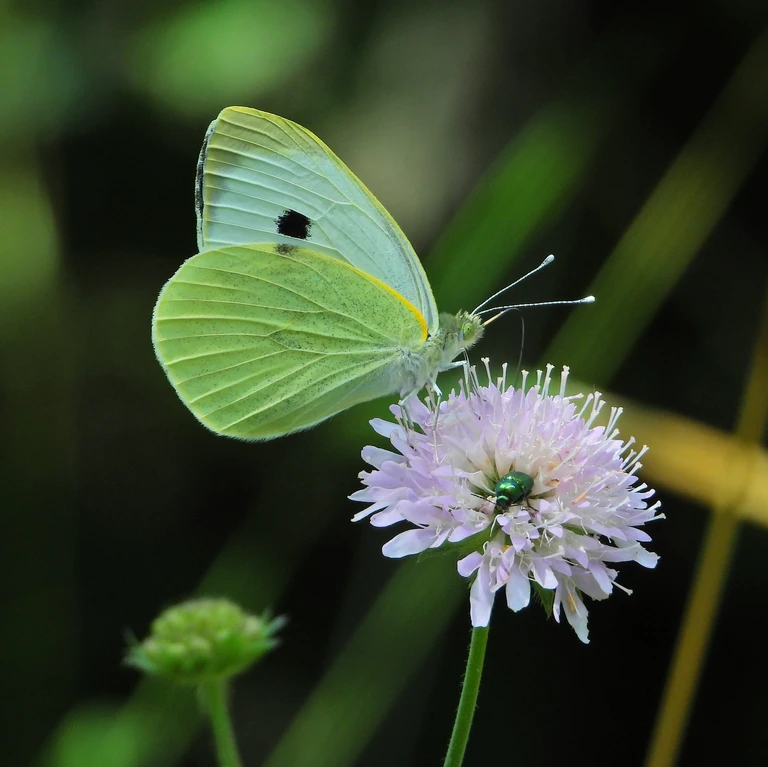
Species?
Pieris brassicae
